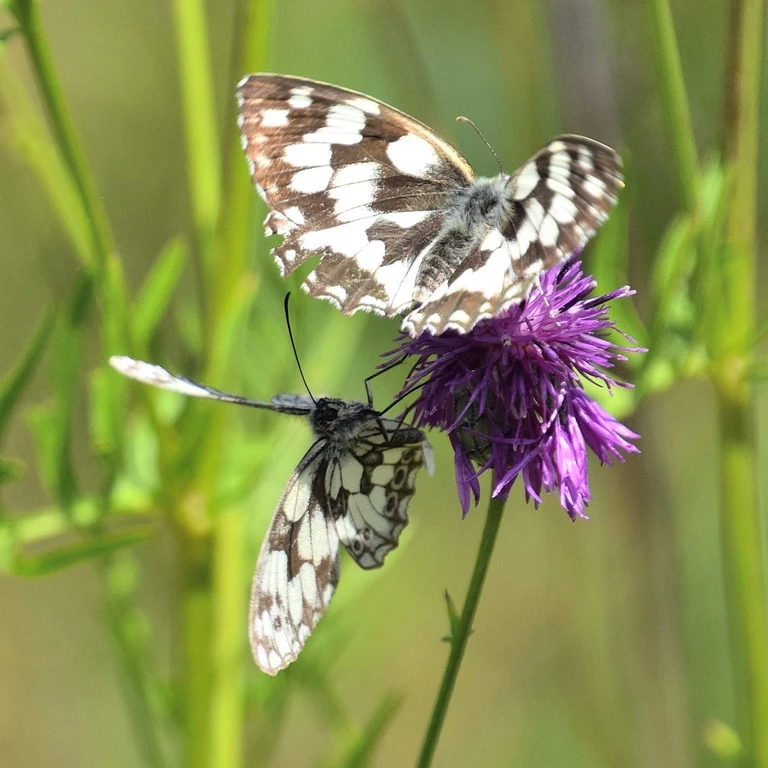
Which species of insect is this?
Melanargia galathea
